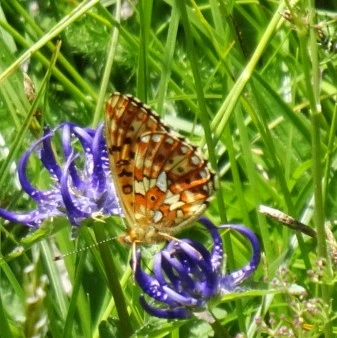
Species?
Boloria euphrosyne (also Clossiana euphrosyne)
